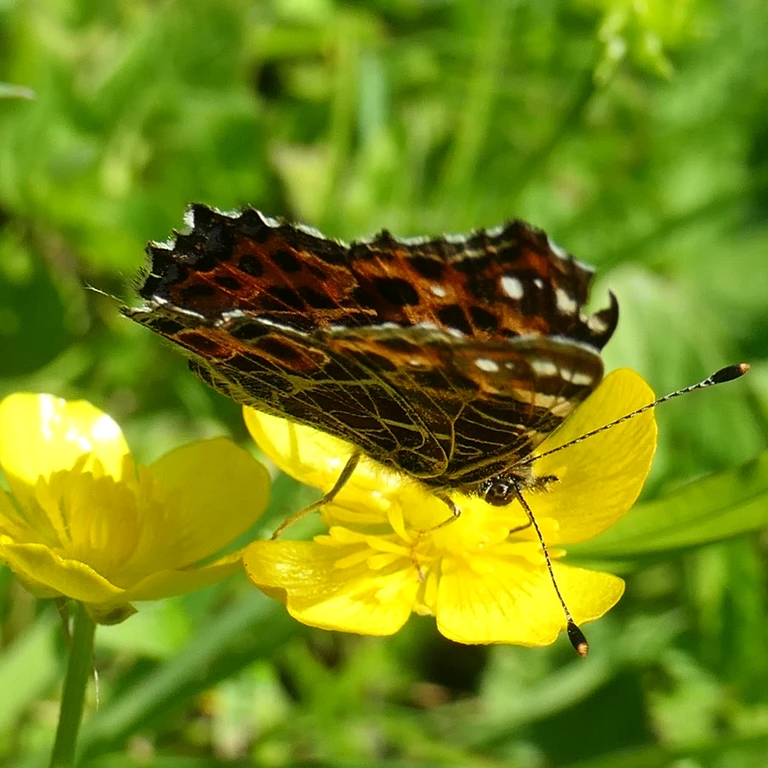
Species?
Araschnia levana
